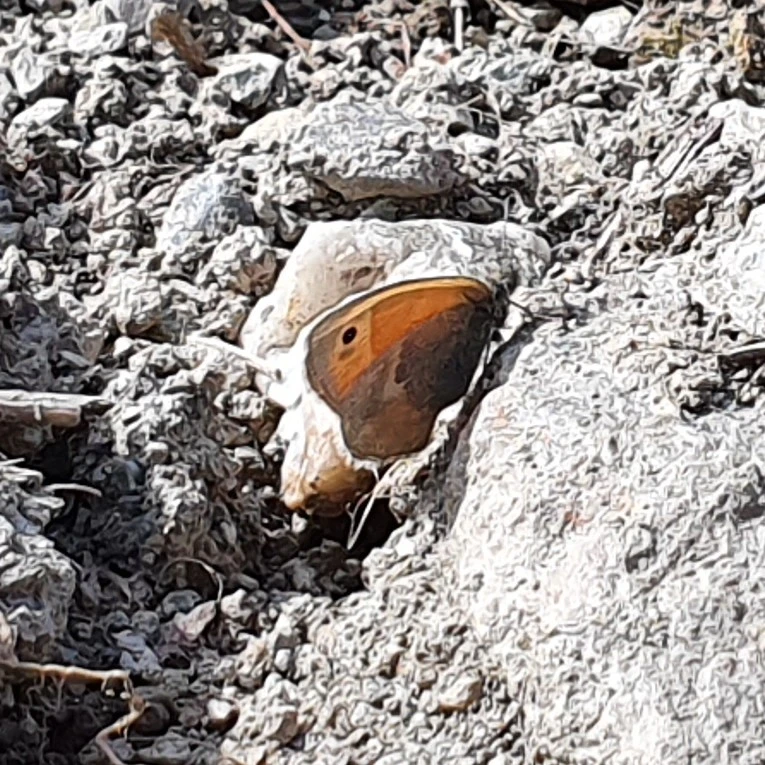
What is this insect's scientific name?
Coenonympha pamphilus
